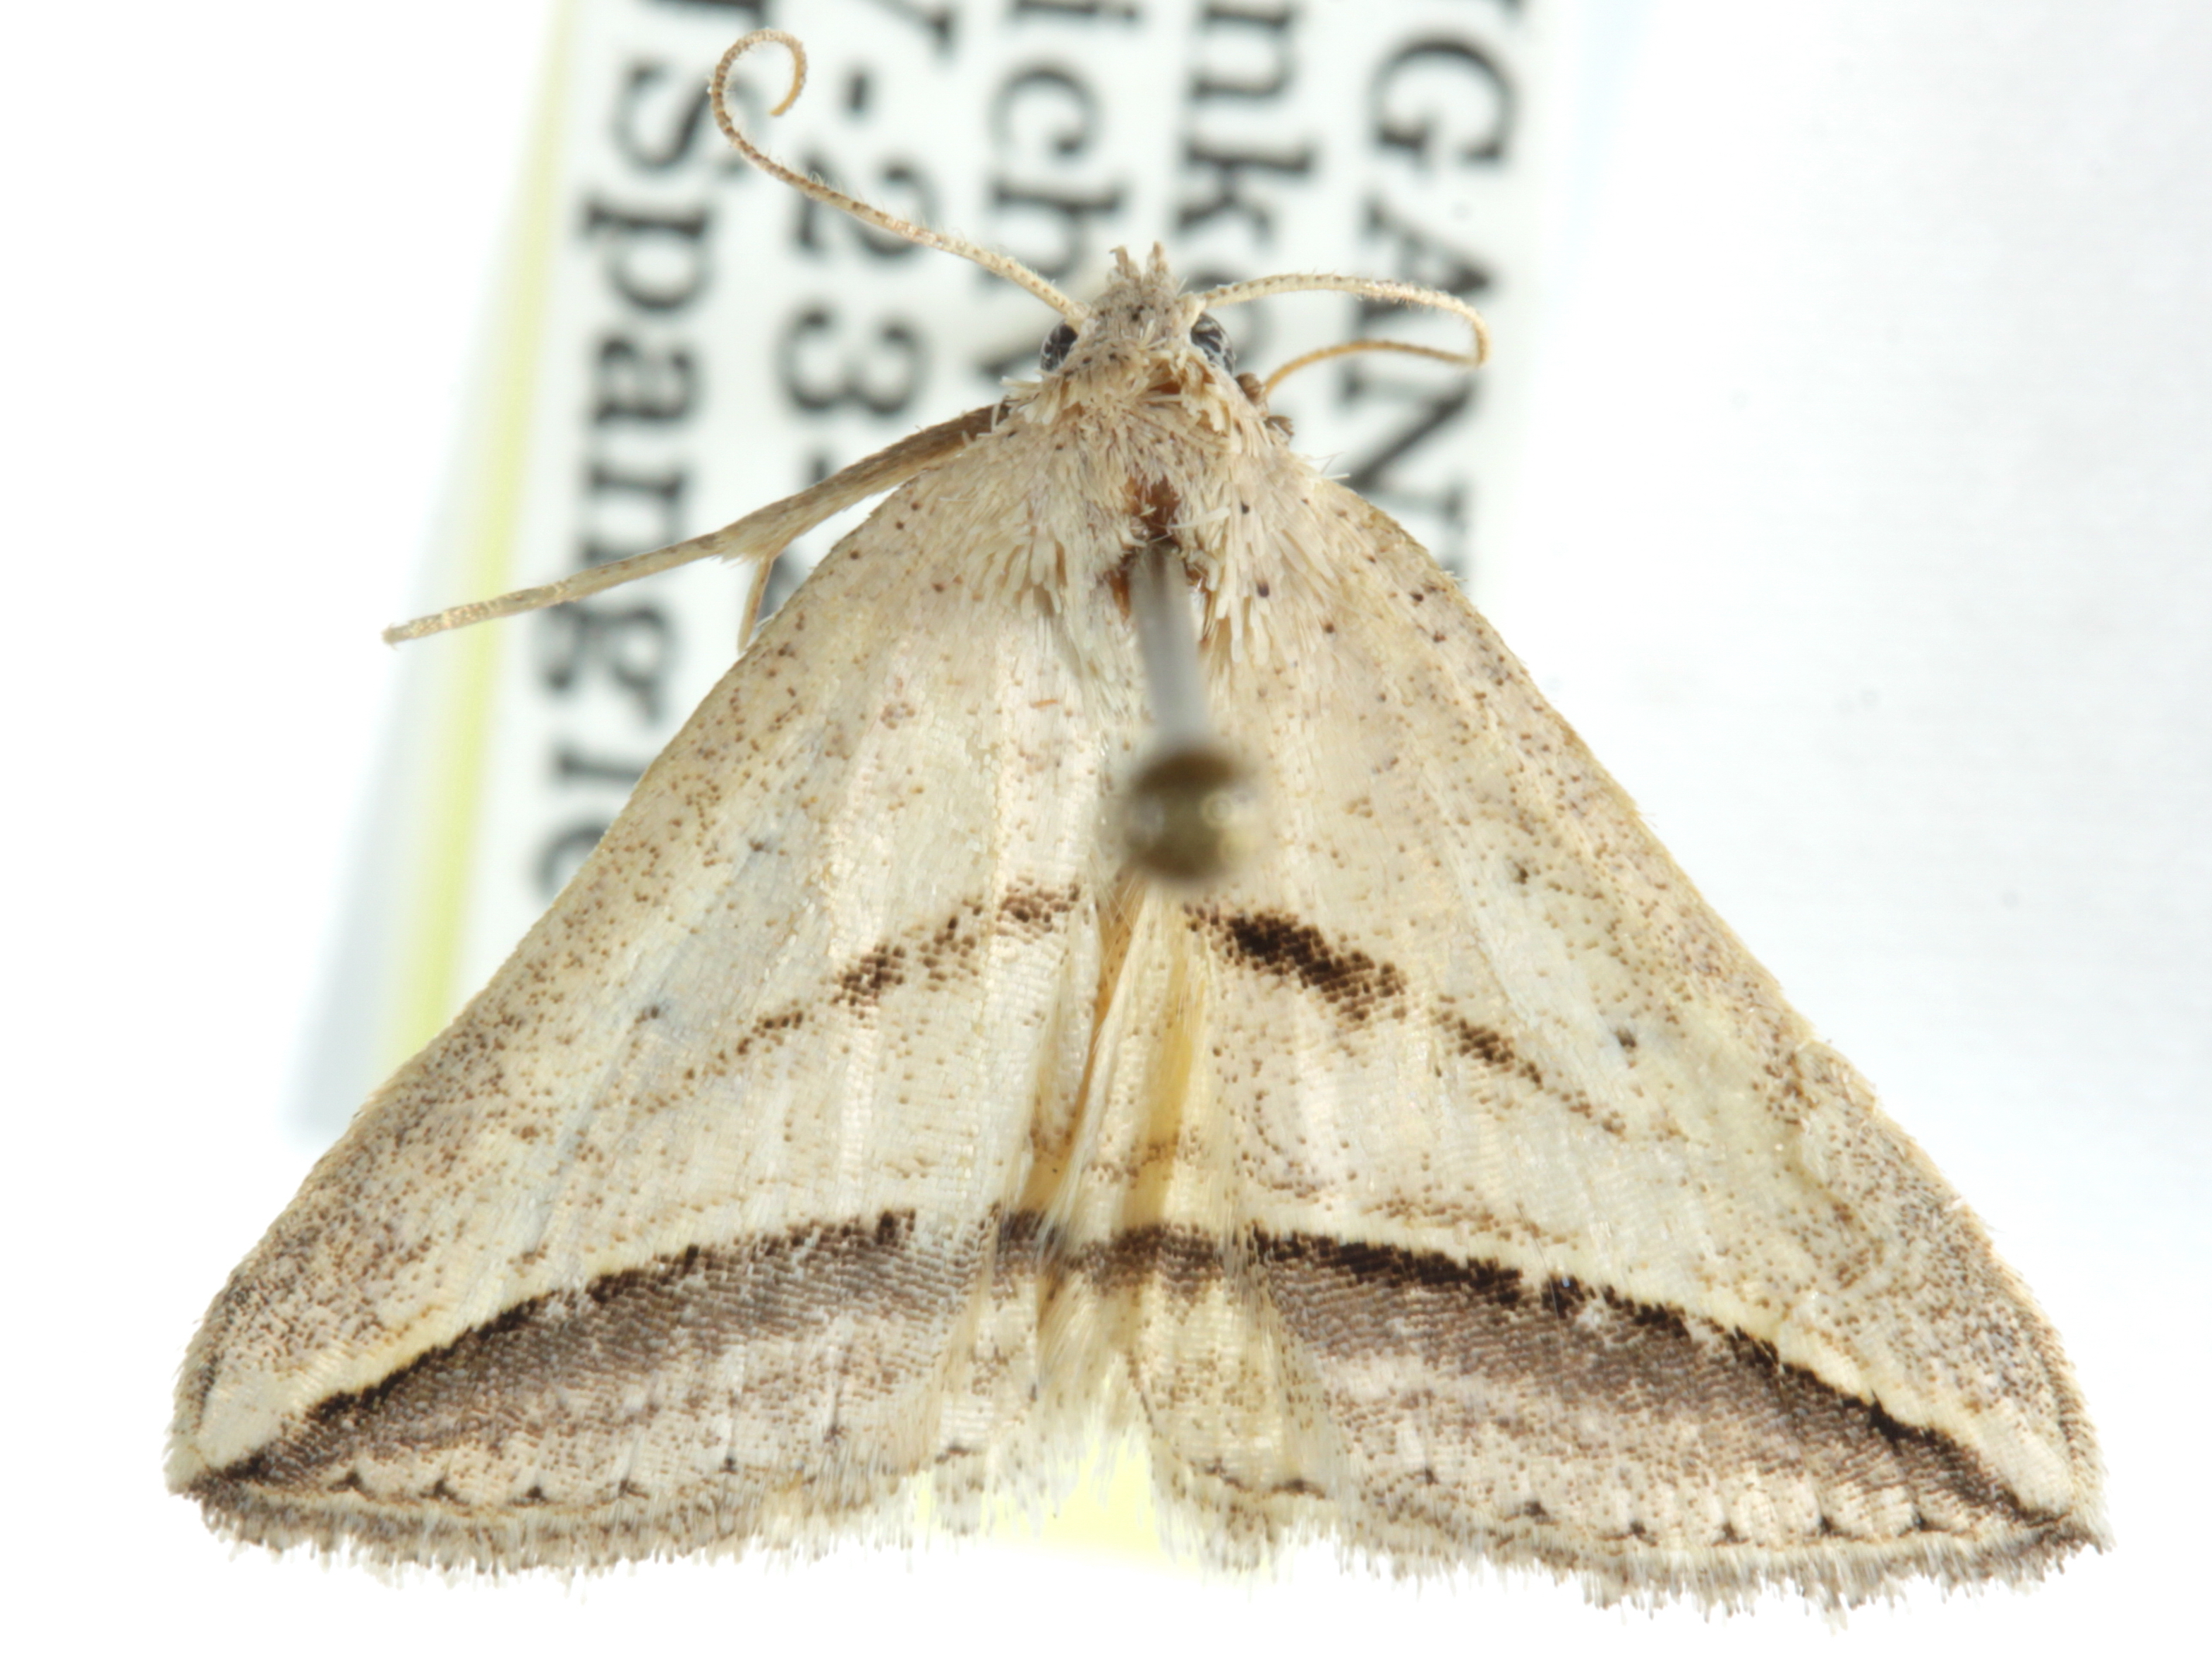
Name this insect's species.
Marca proclinata
